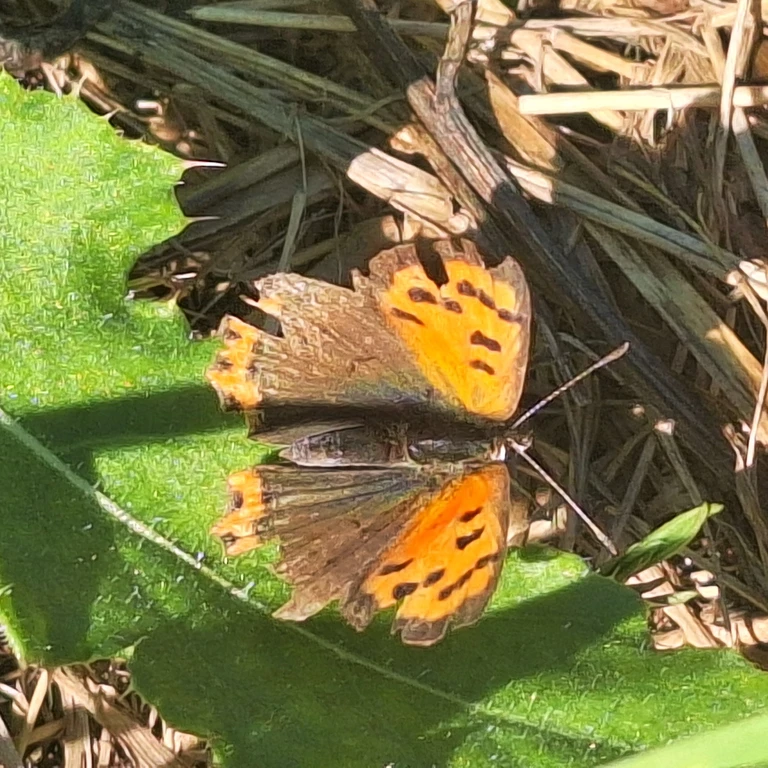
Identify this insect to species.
Lycaena phlaeas
